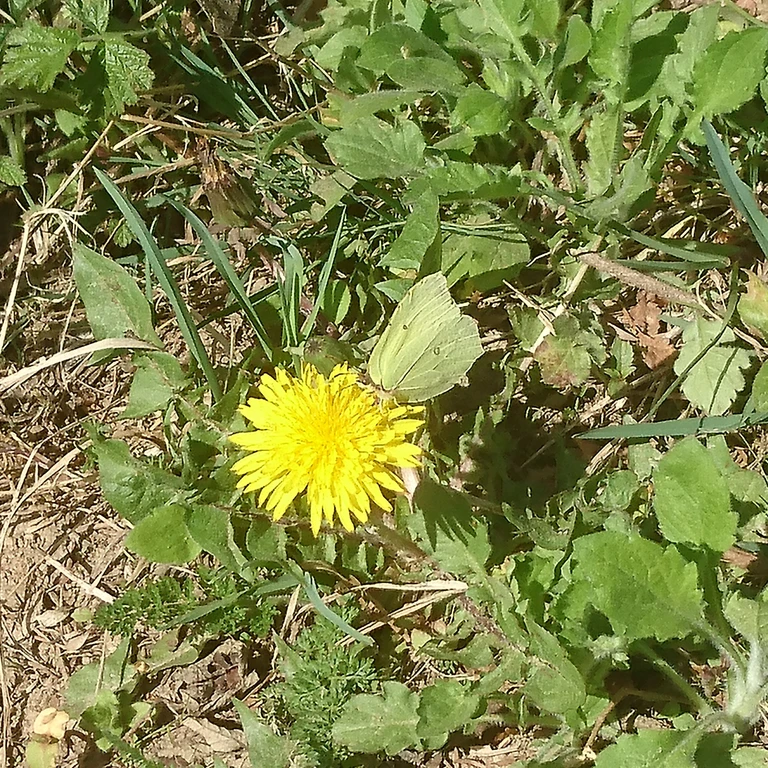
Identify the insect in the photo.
Gonepteryx rhamni
